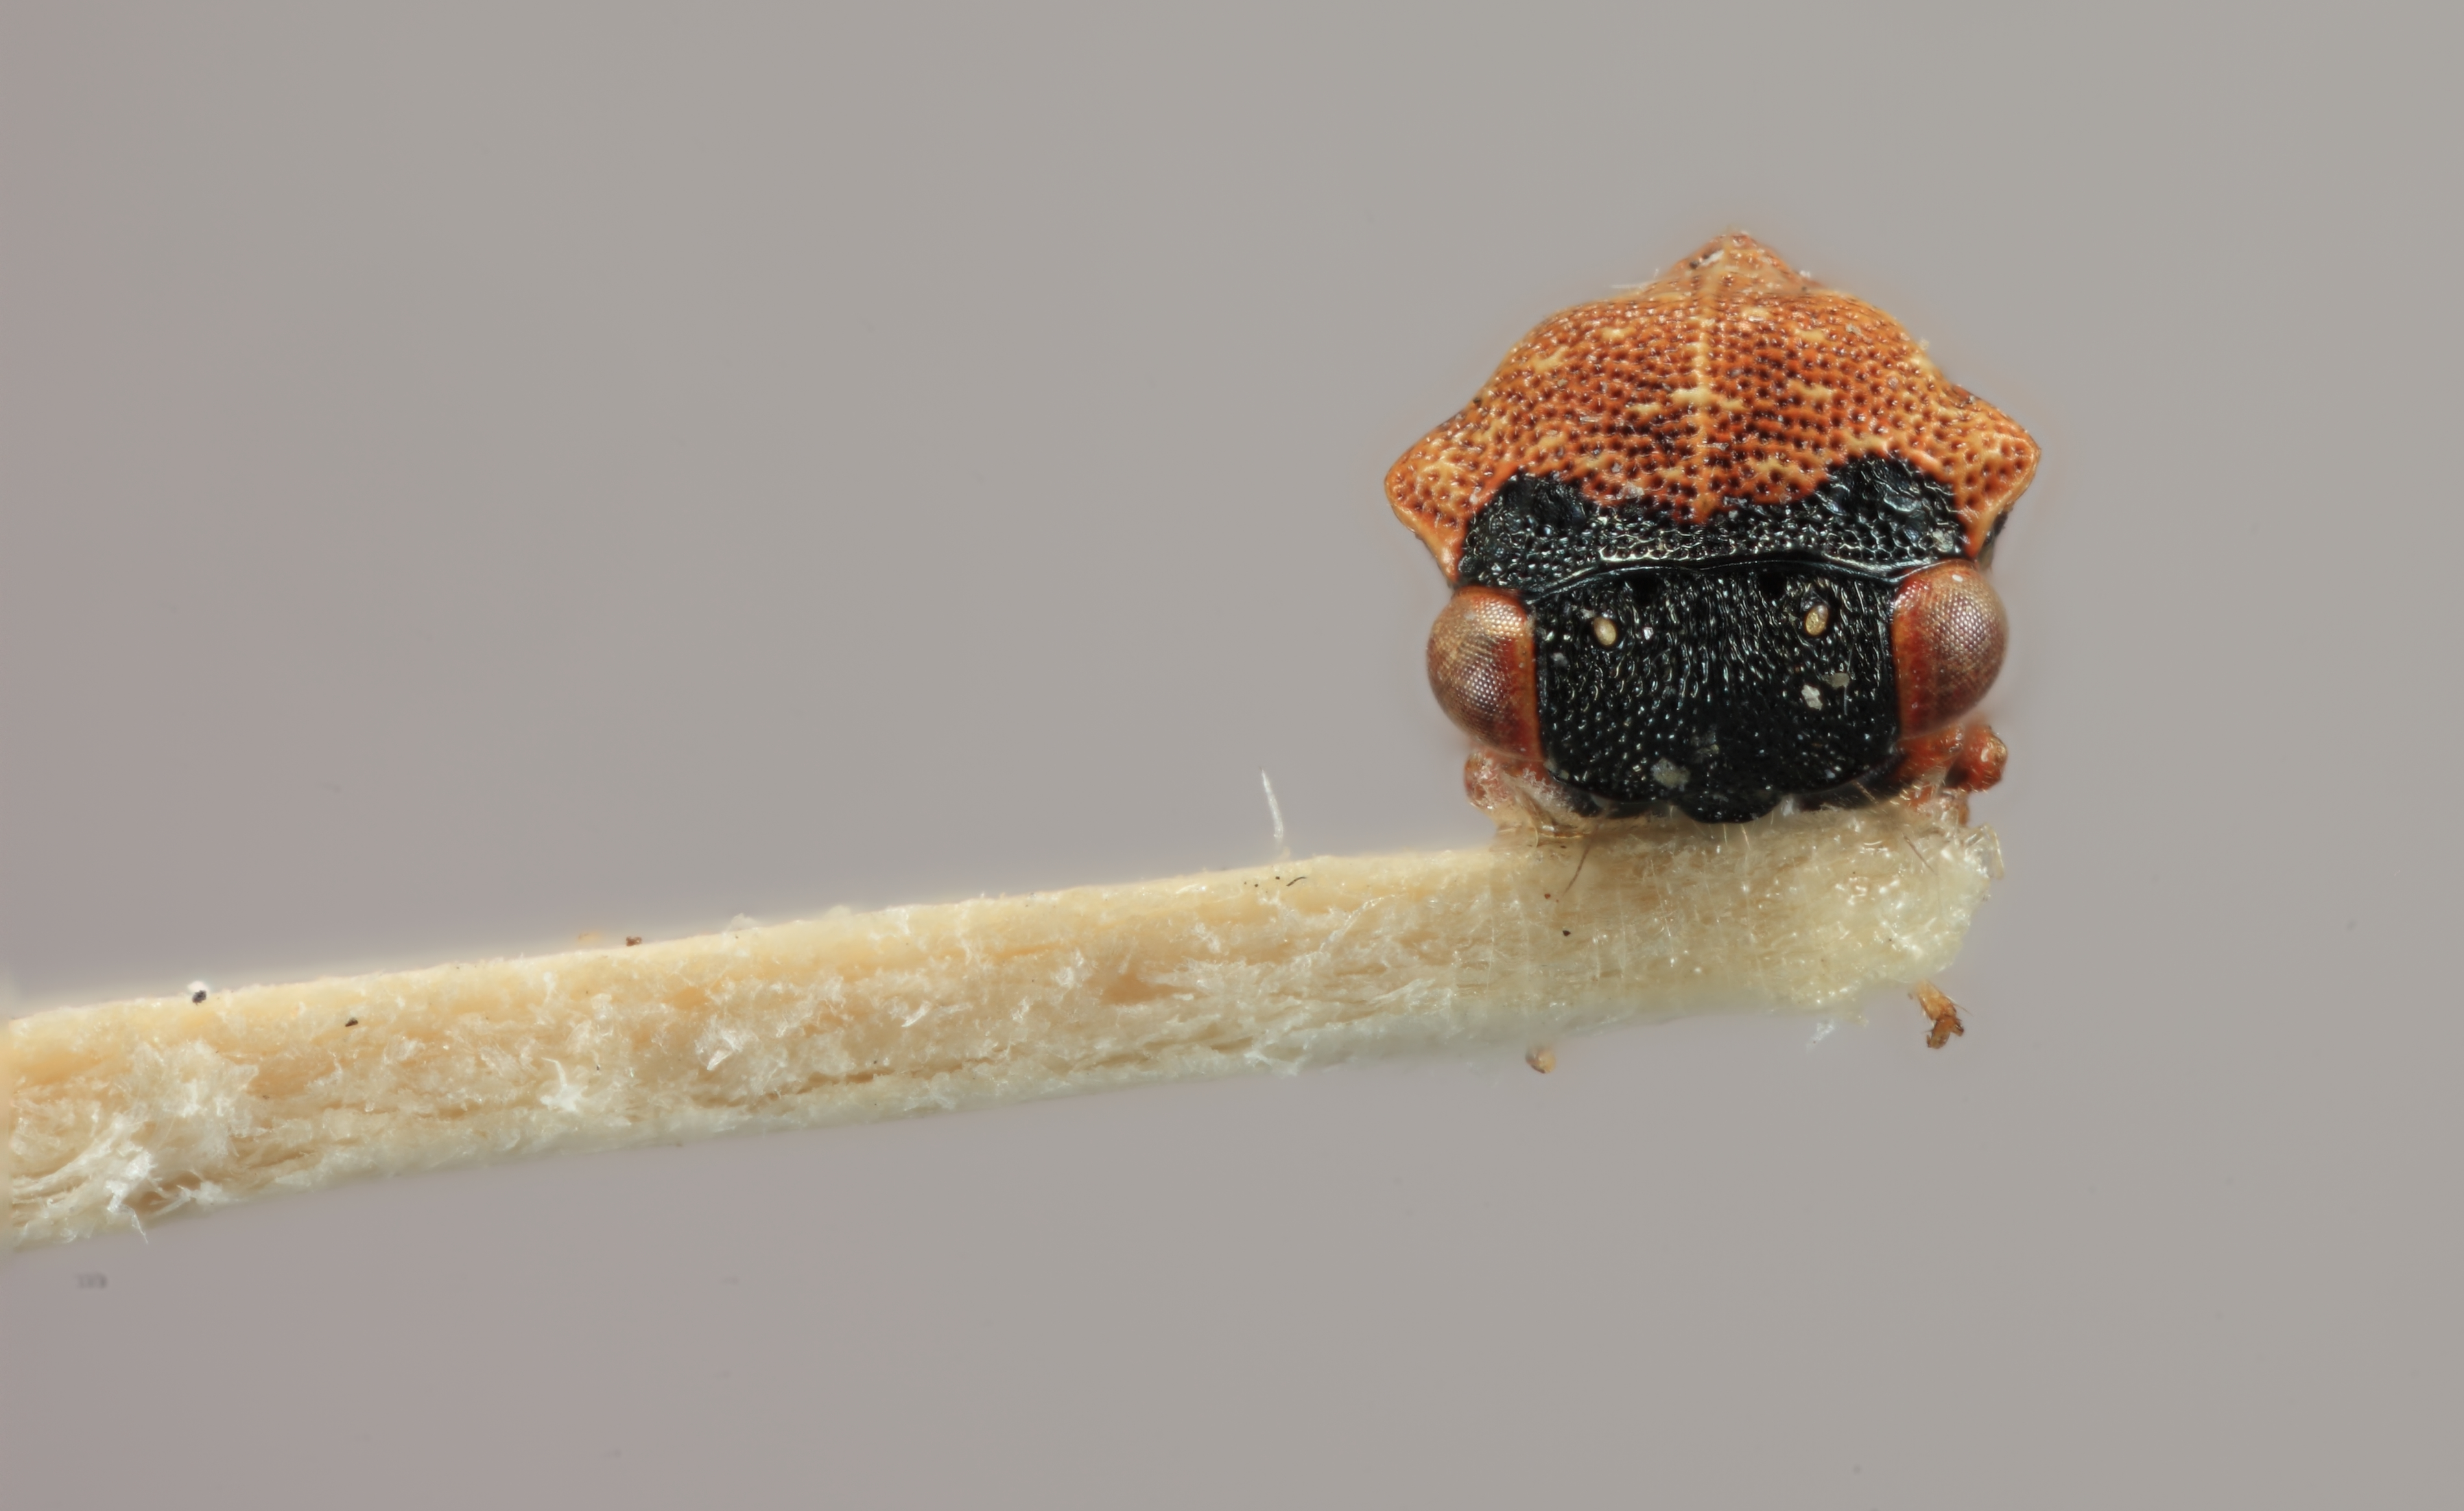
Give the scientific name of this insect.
Brachycentrotus ruvinervis
